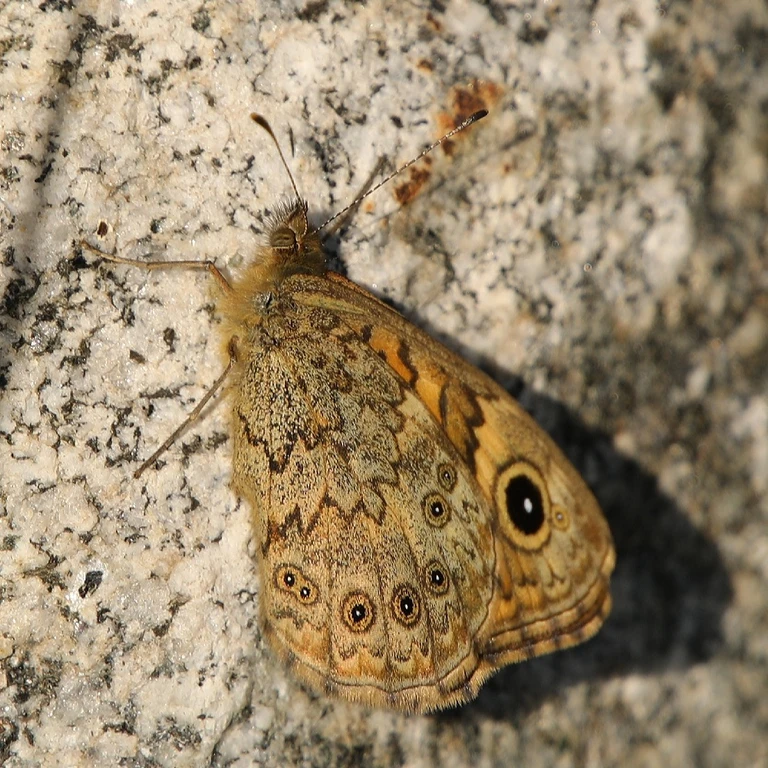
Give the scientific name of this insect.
Lasiommata megera (also Pararge megera)
